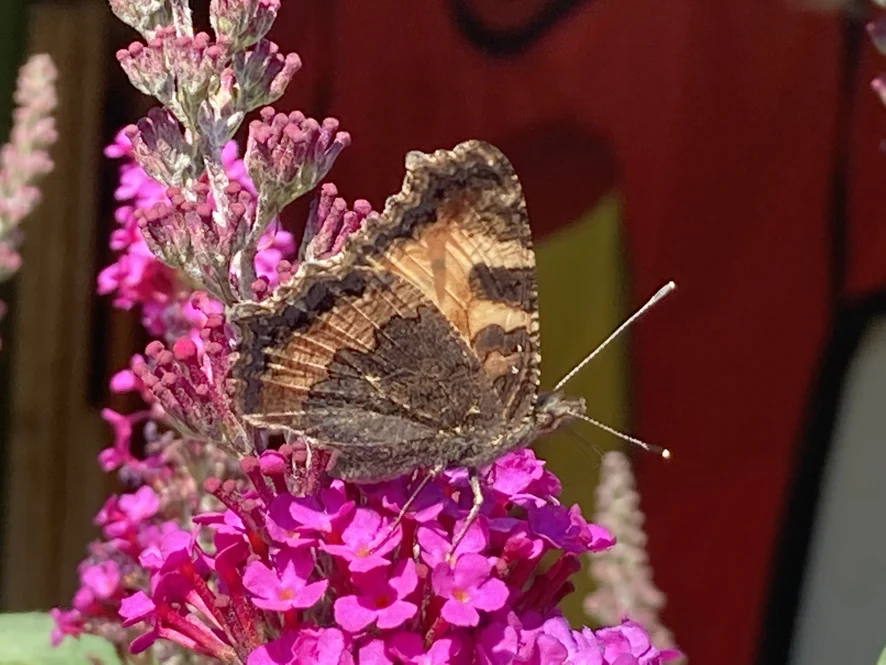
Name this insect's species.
Aglais urticae
